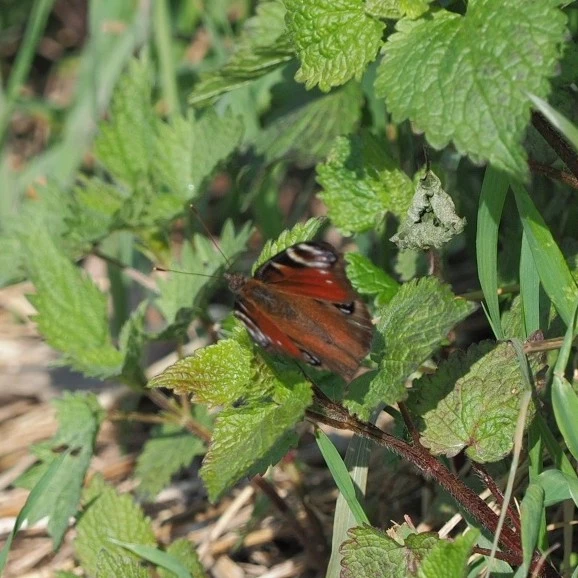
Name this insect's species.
Aglais io
